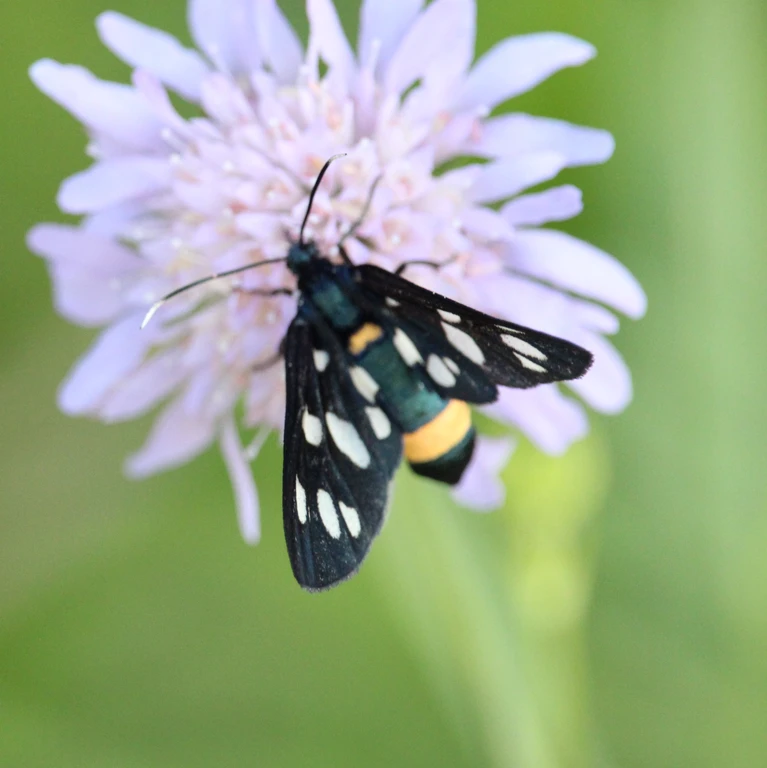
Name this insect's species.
Amata phegea
